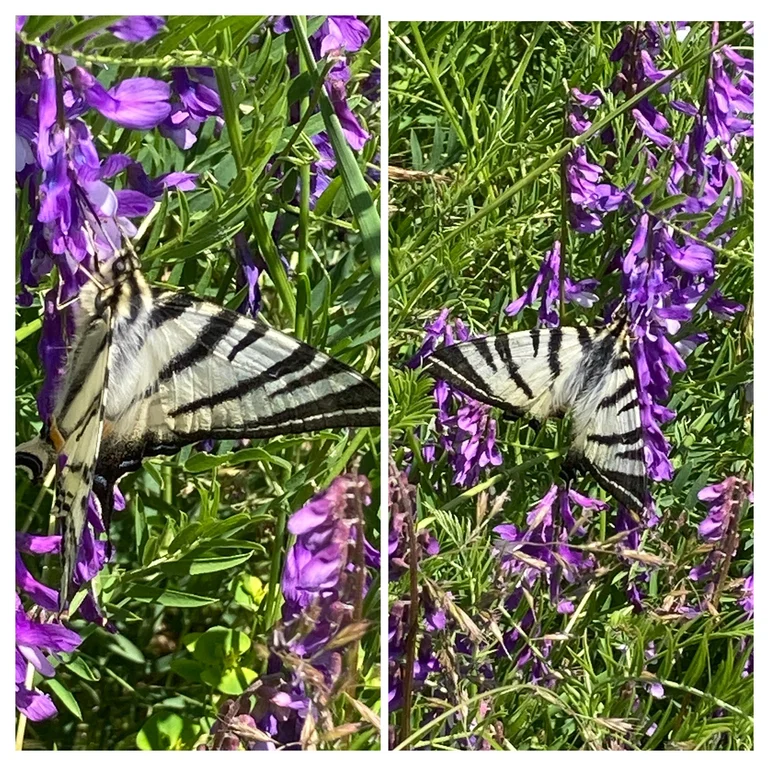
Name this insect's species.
Iphiclides podalirius
